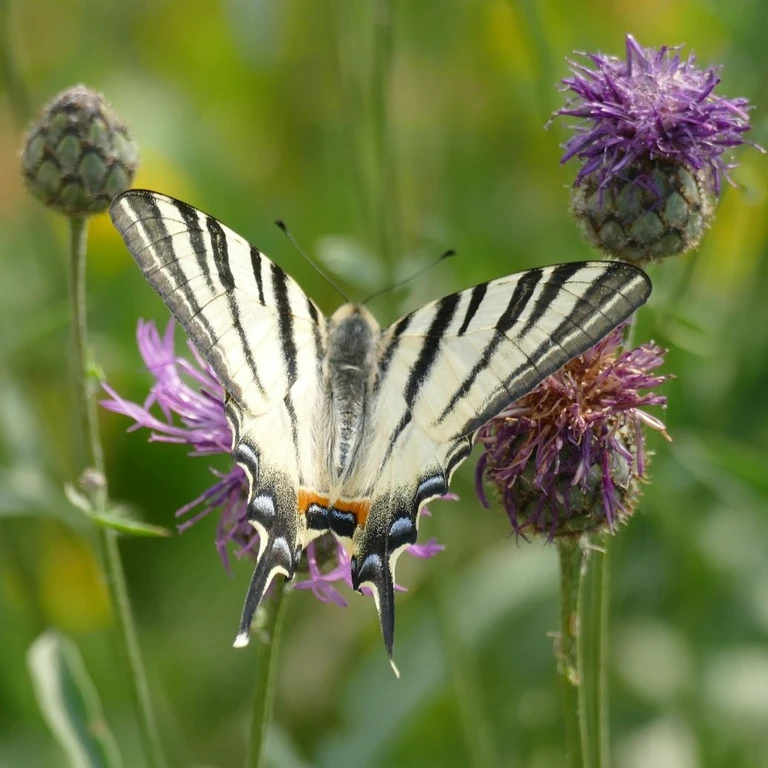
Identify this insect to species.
Iphiclides podalirius
